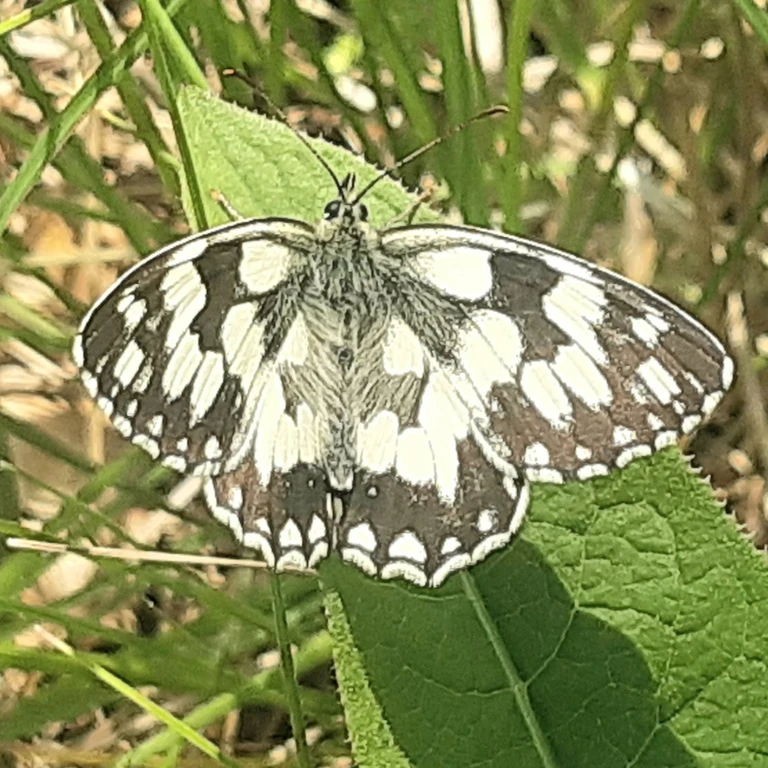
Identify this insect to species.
Melanargia galathea
